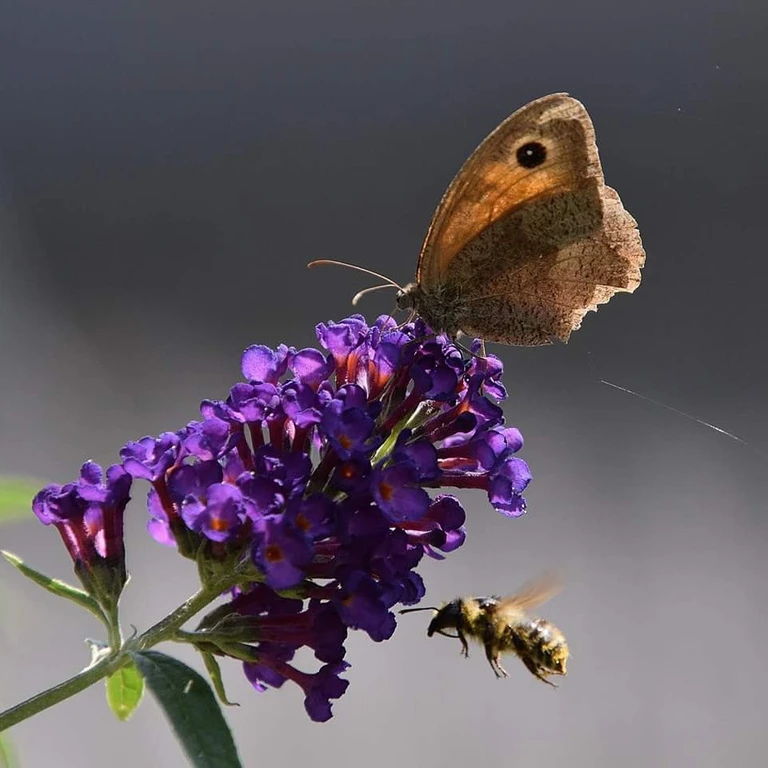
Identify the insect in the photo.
Maniola jurtina
